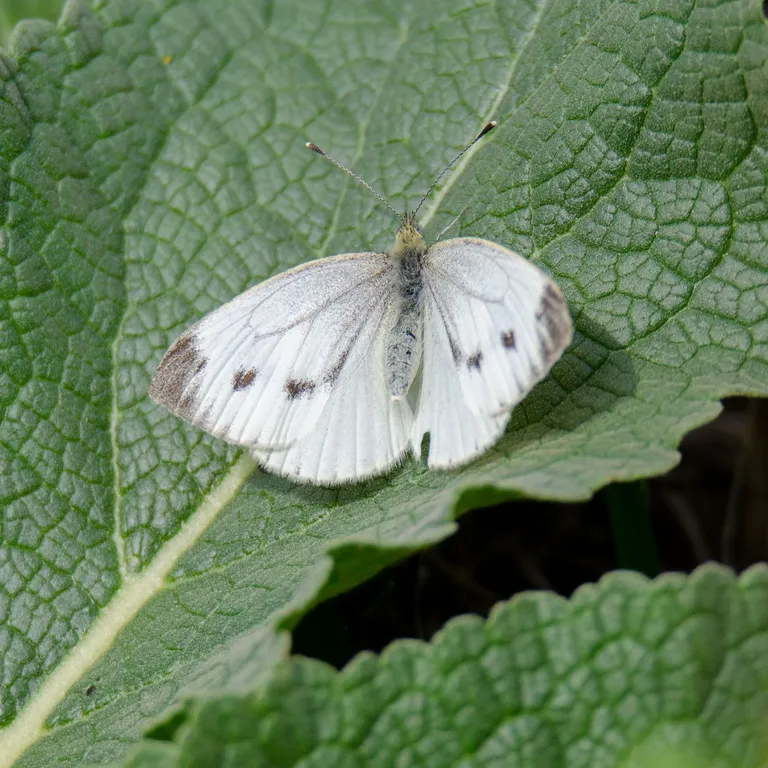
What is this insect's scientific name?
Pieris napi
